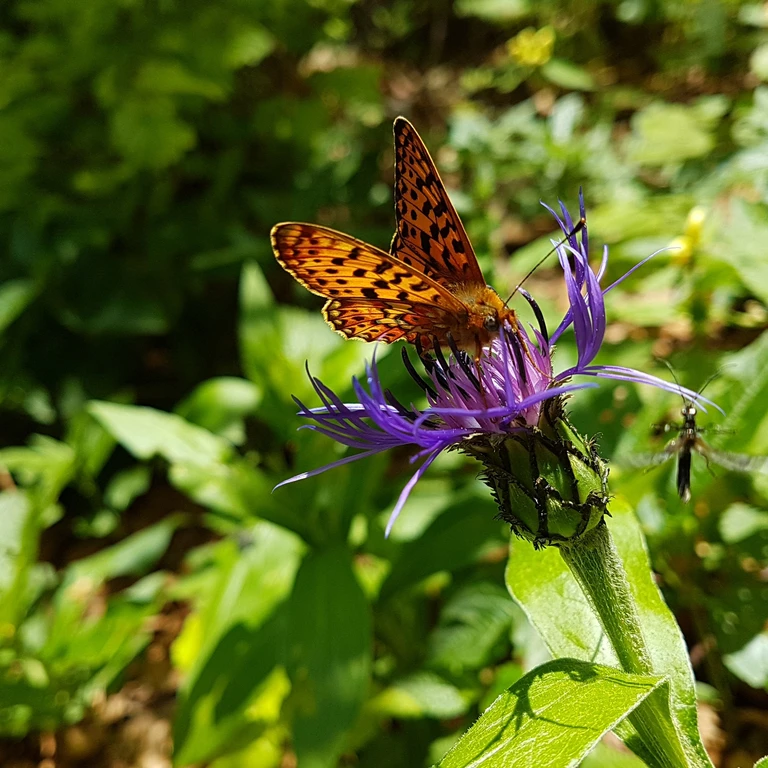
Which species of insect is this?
Boloria euphrosyne (also Clossiana euphrosyne)
